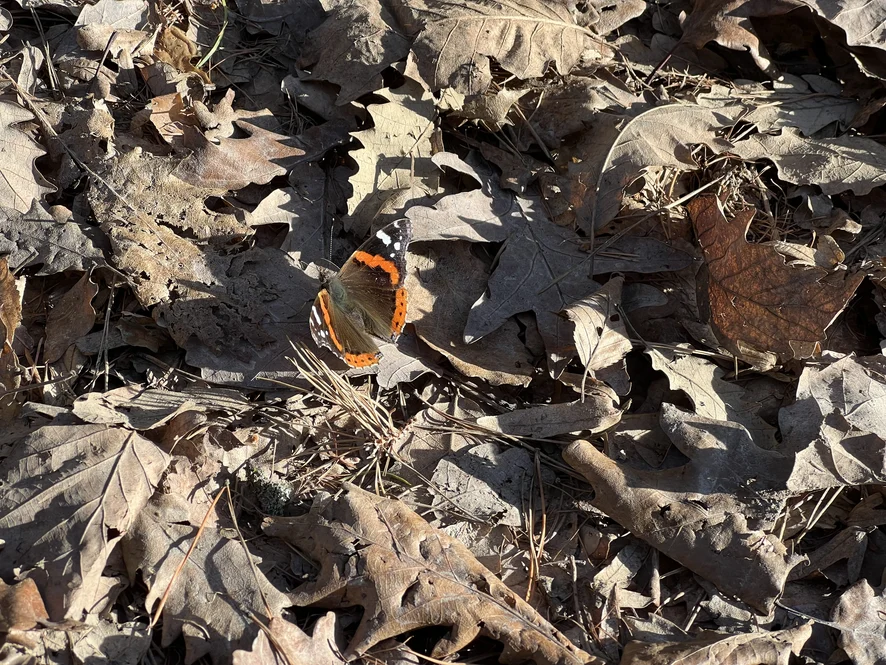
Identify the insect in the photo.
Vanessa atalanta
